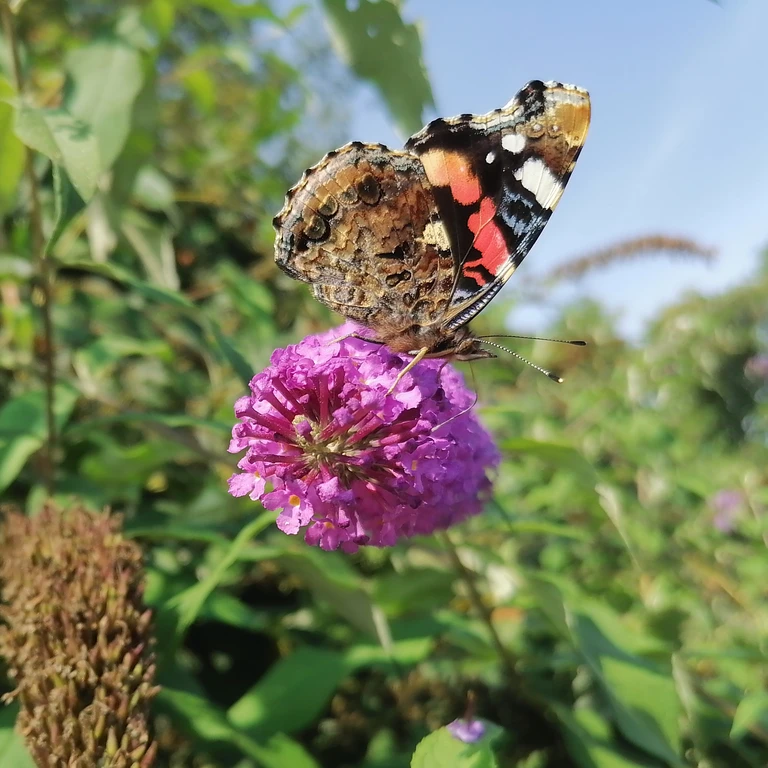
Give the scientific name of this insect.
Vanessa atalanta
